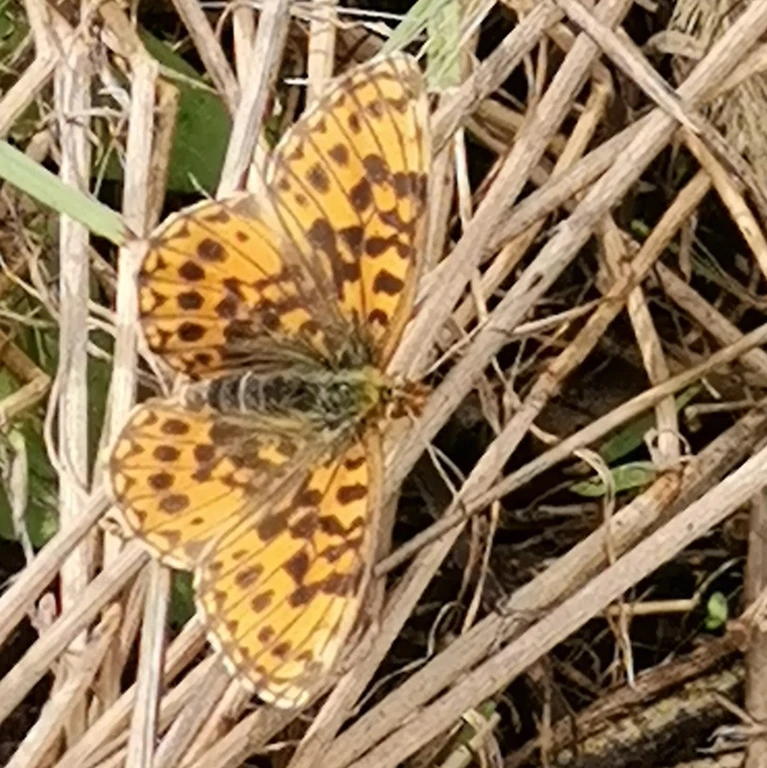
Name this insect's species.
Boloria dia
